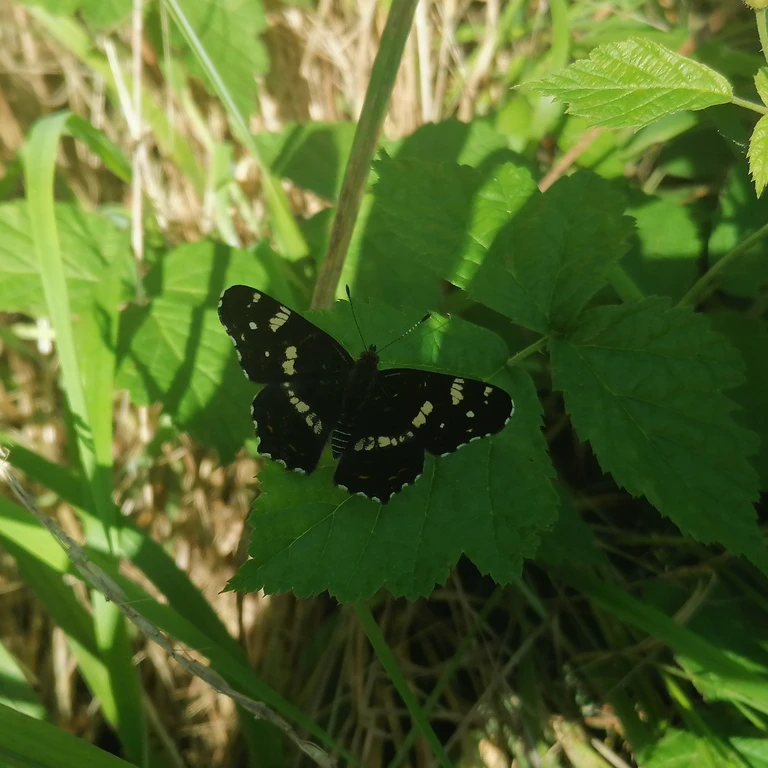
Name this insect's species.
Araschnia levana
